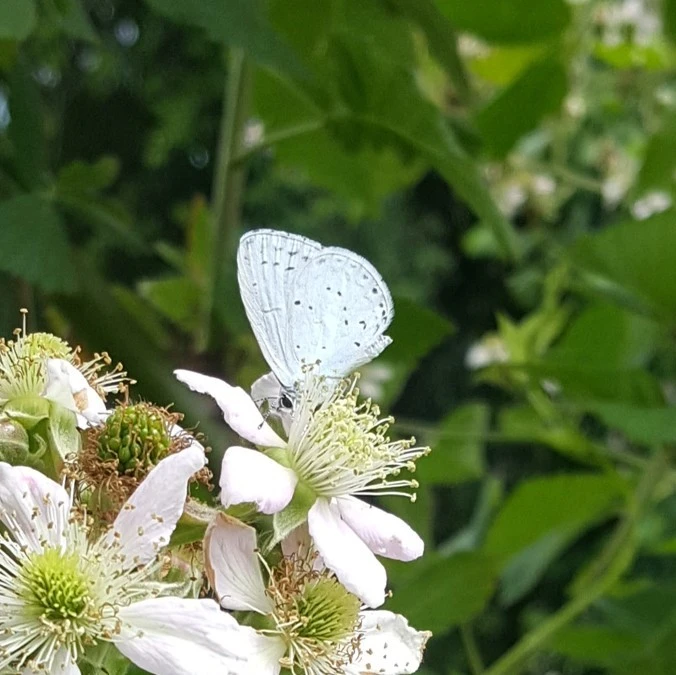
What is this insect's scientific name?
Celastrina argiolus
